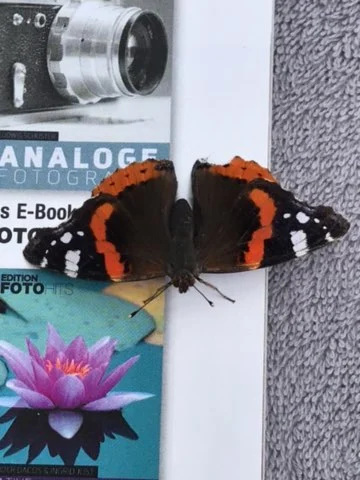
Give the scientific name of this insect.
Vanessa atalanta
